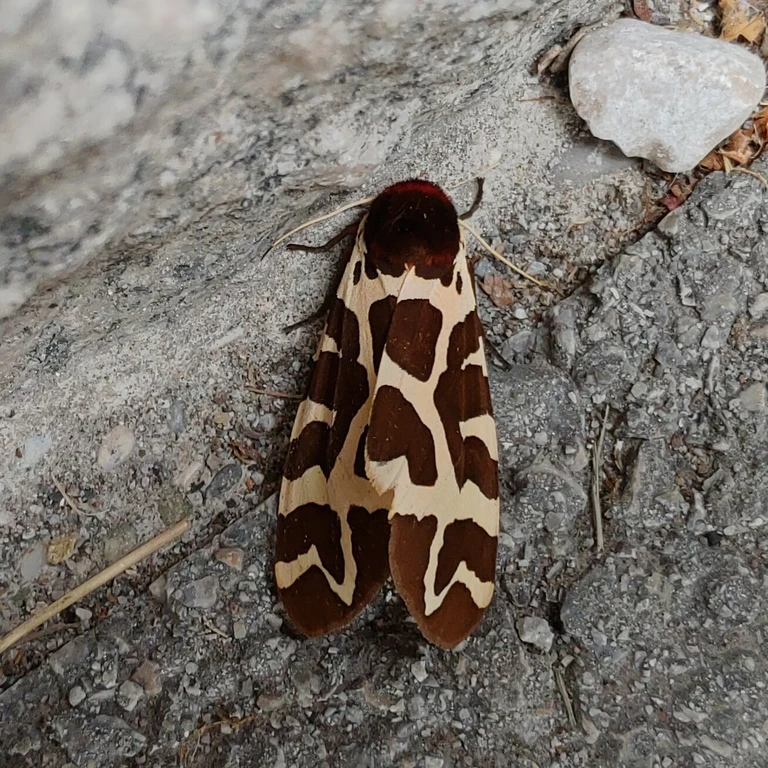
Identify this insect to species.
Arctia caja
